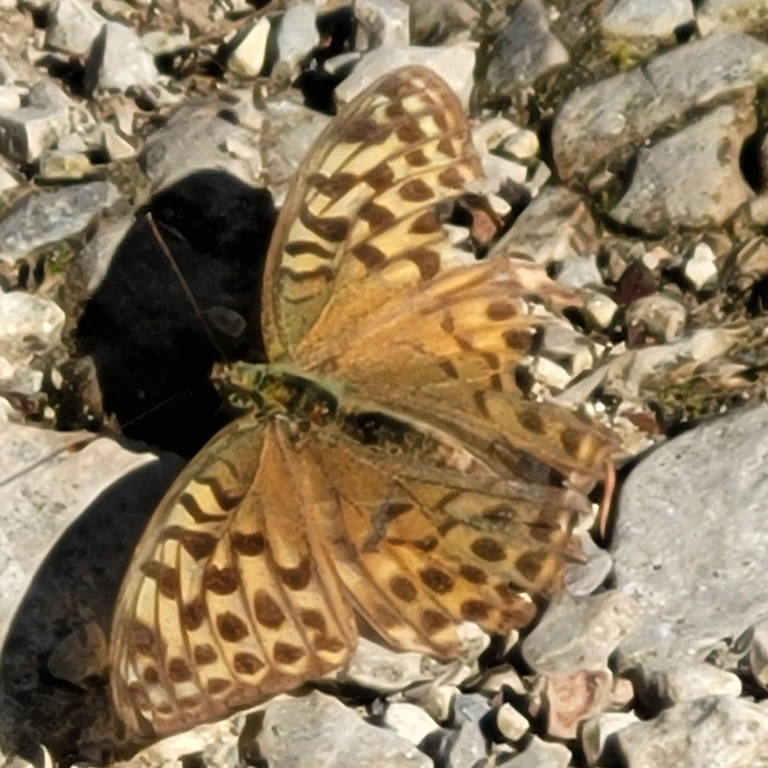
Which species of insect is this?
Argynnis paphia
